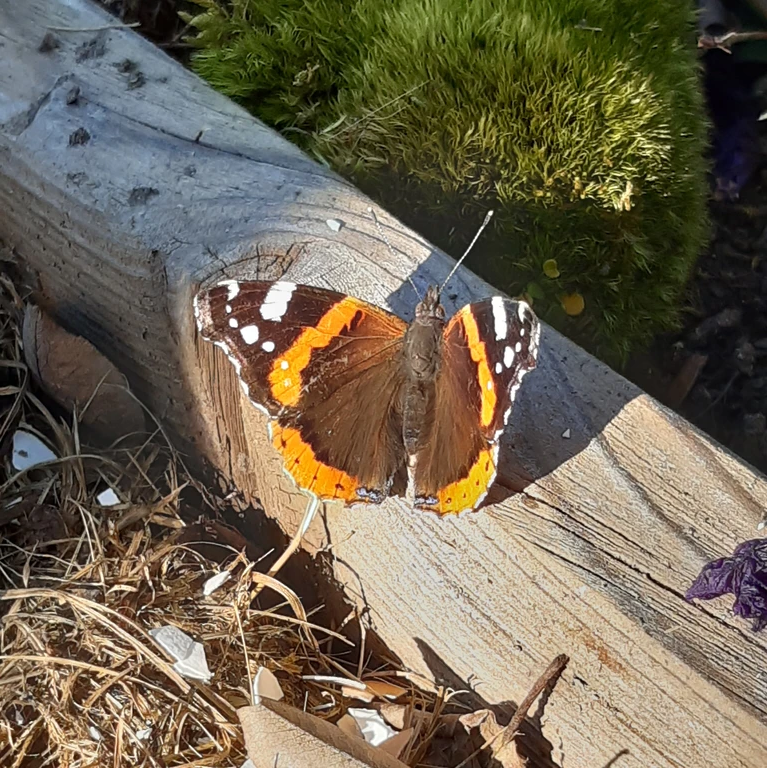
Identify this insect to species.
Vanessa atalanta
